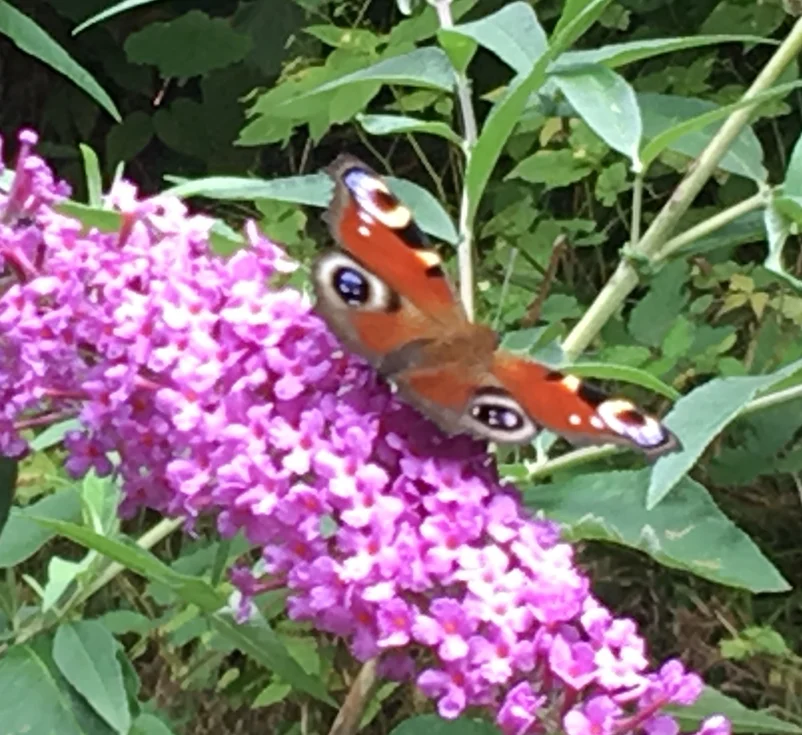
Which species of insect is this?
Aglais io
